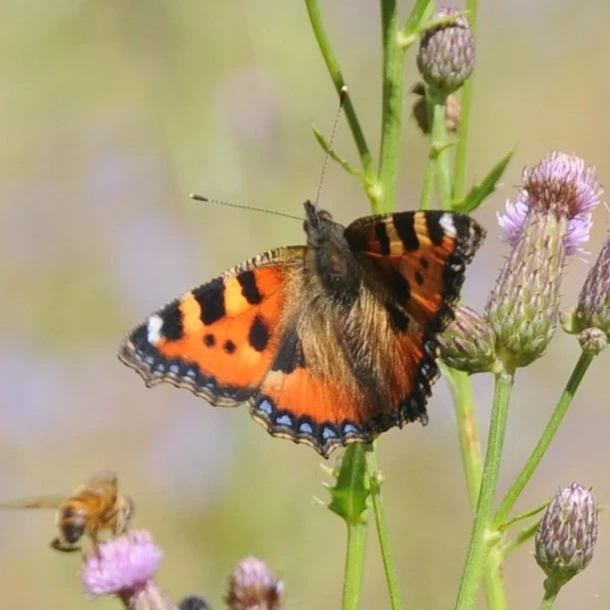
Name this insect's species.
Aglais urticae
